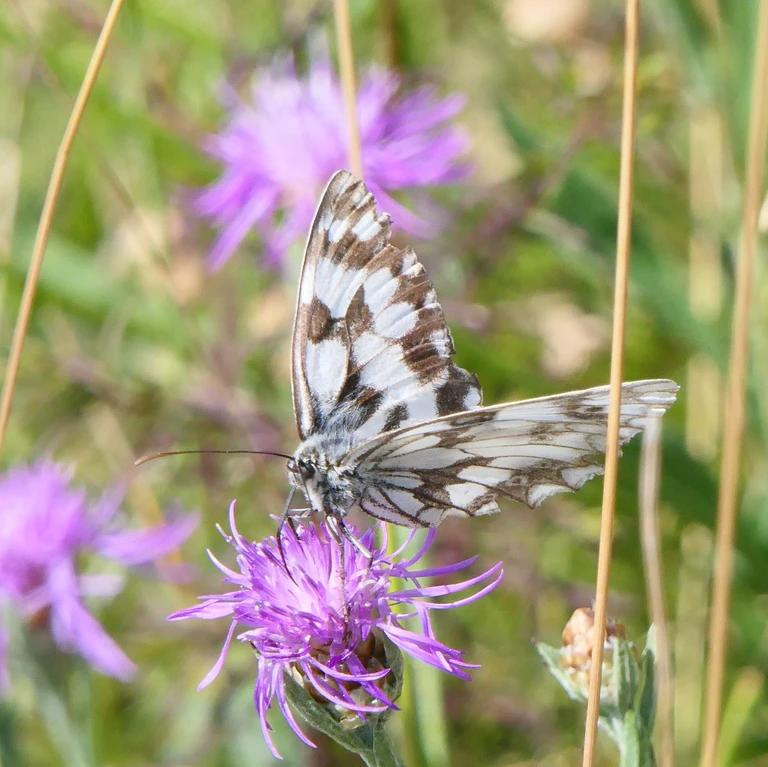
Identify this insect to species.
Melanargia galathea
